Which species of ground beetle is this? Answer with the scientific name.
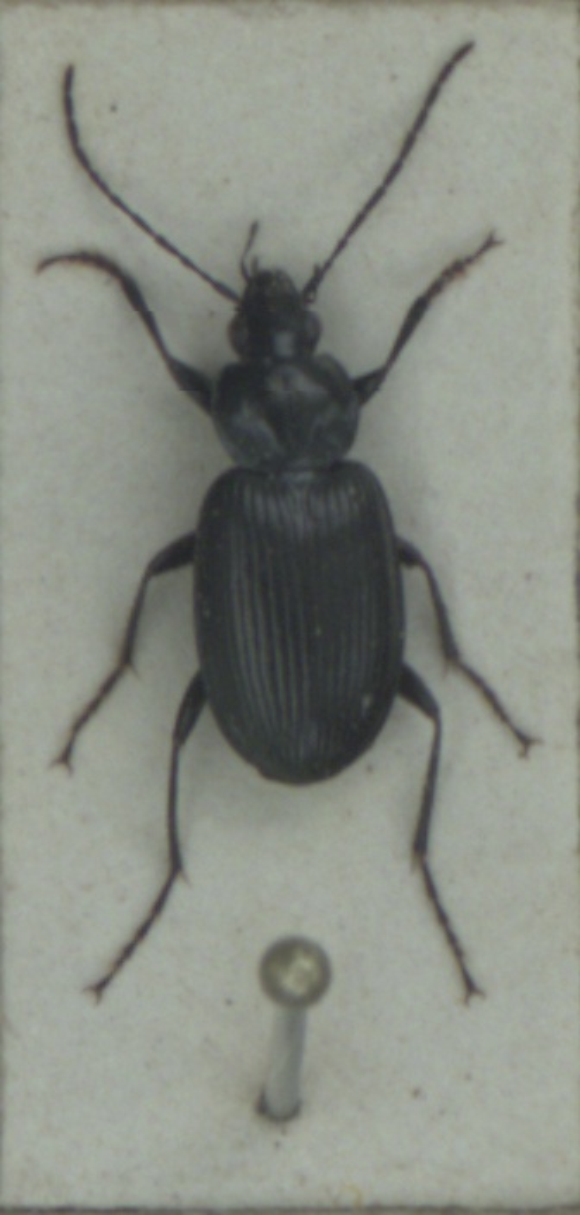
Agonum emarginatum
